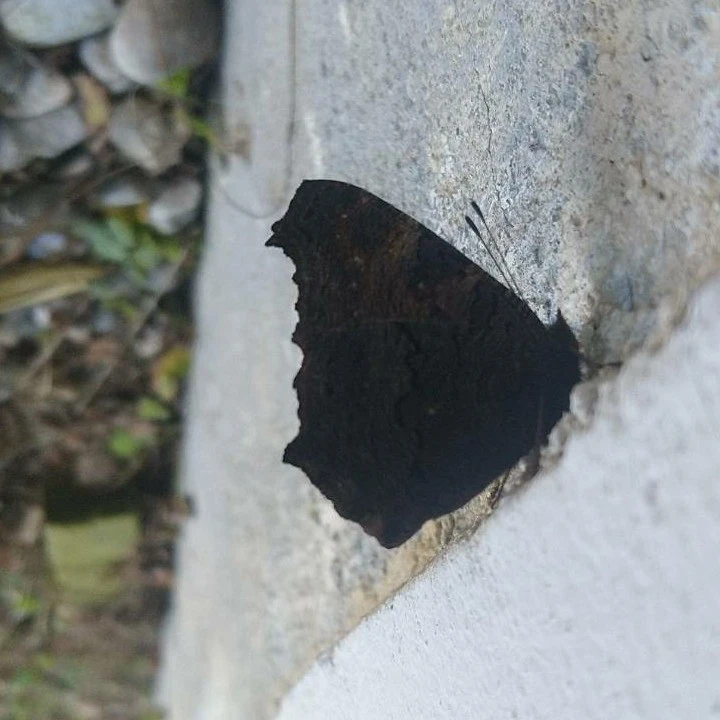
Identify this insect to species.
Aglais io
